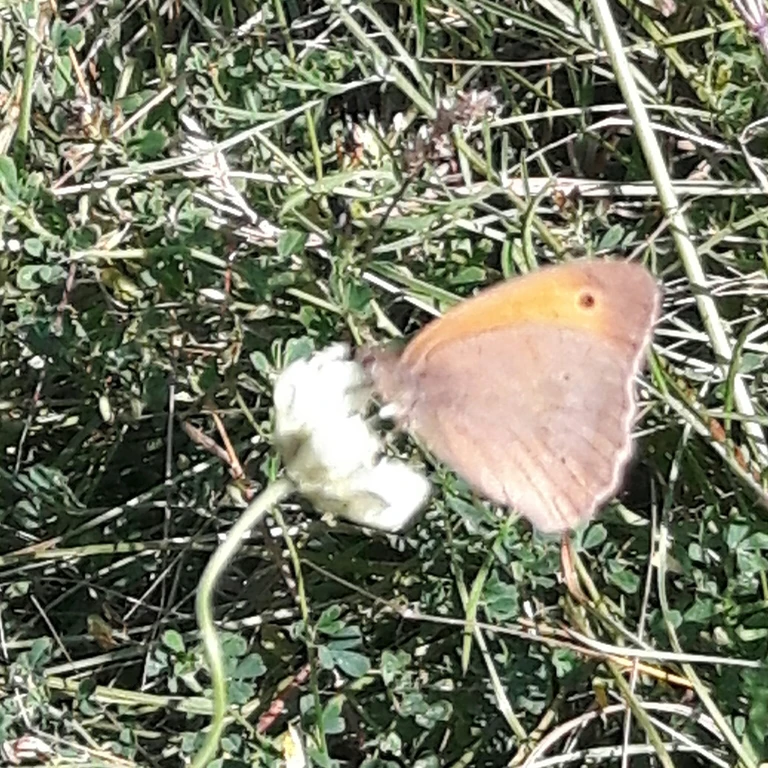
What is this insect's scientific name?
Maniola jurtina
